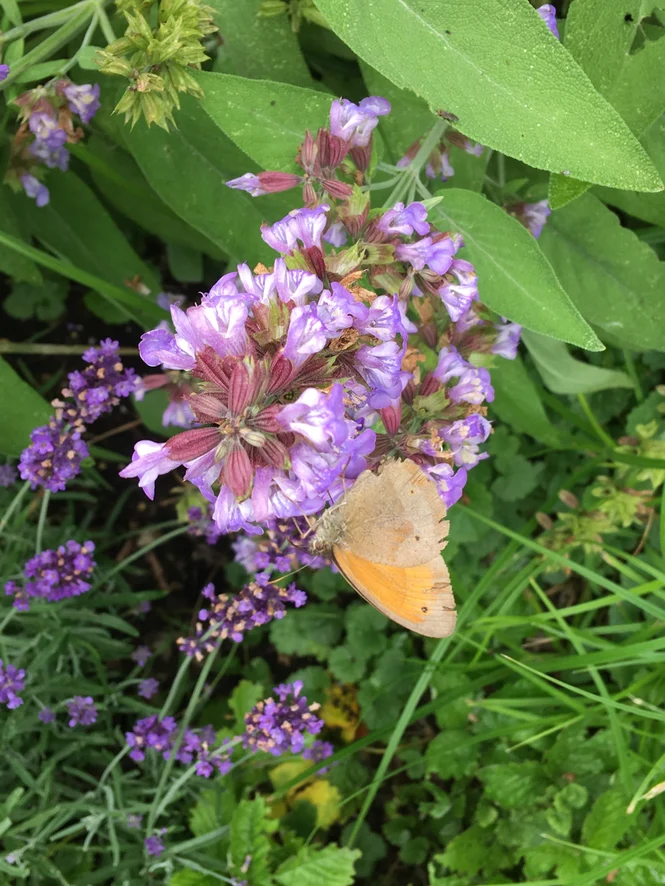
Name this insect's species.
Maniola jurtina
